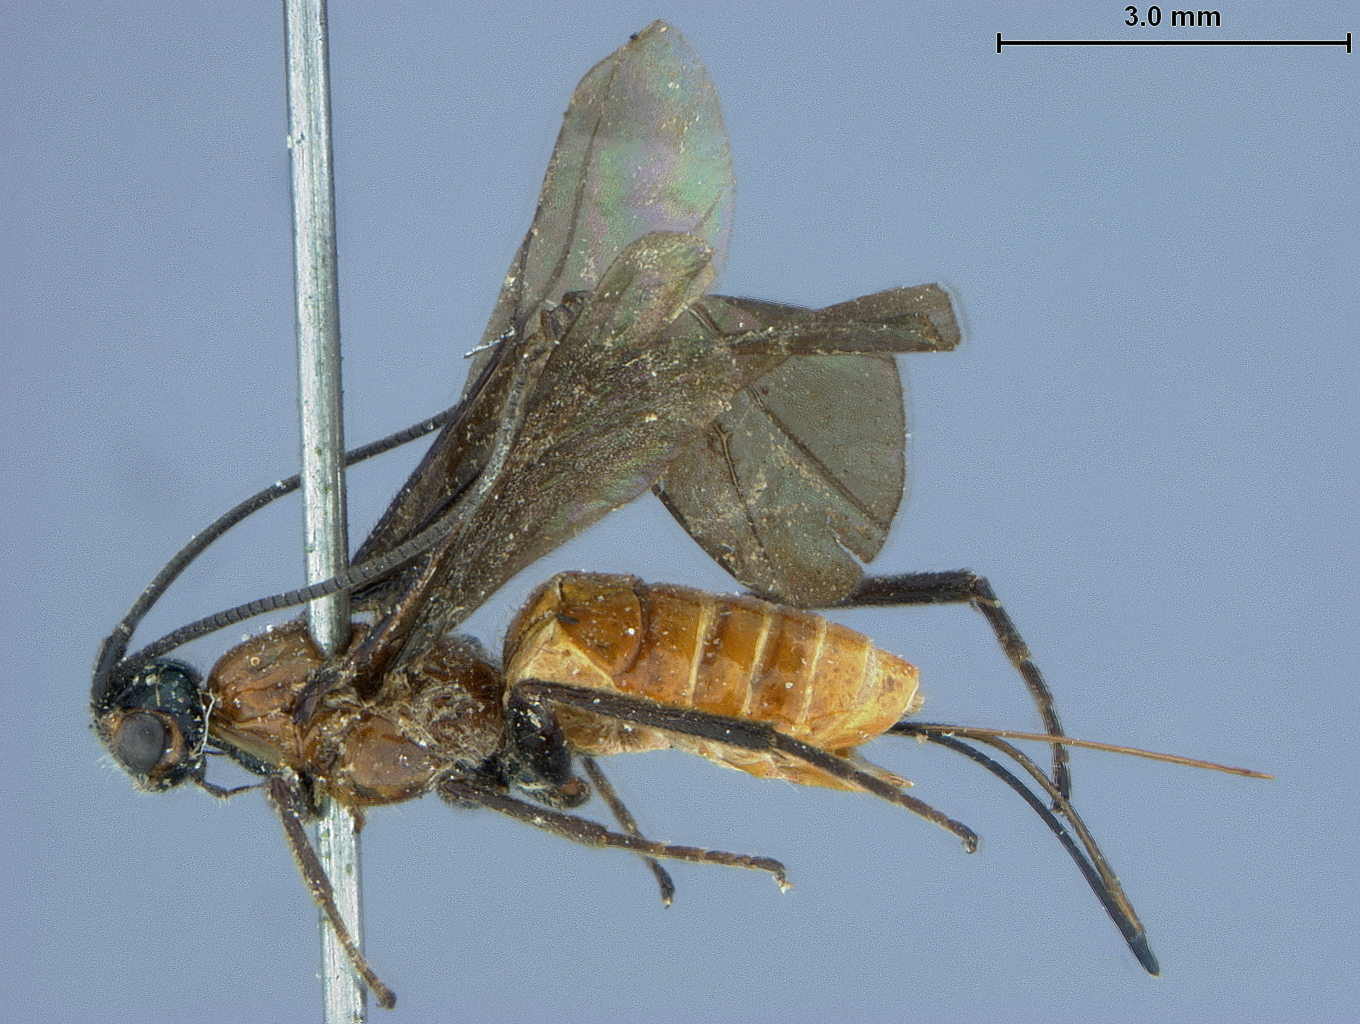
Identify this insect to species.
Bracon montanensis
